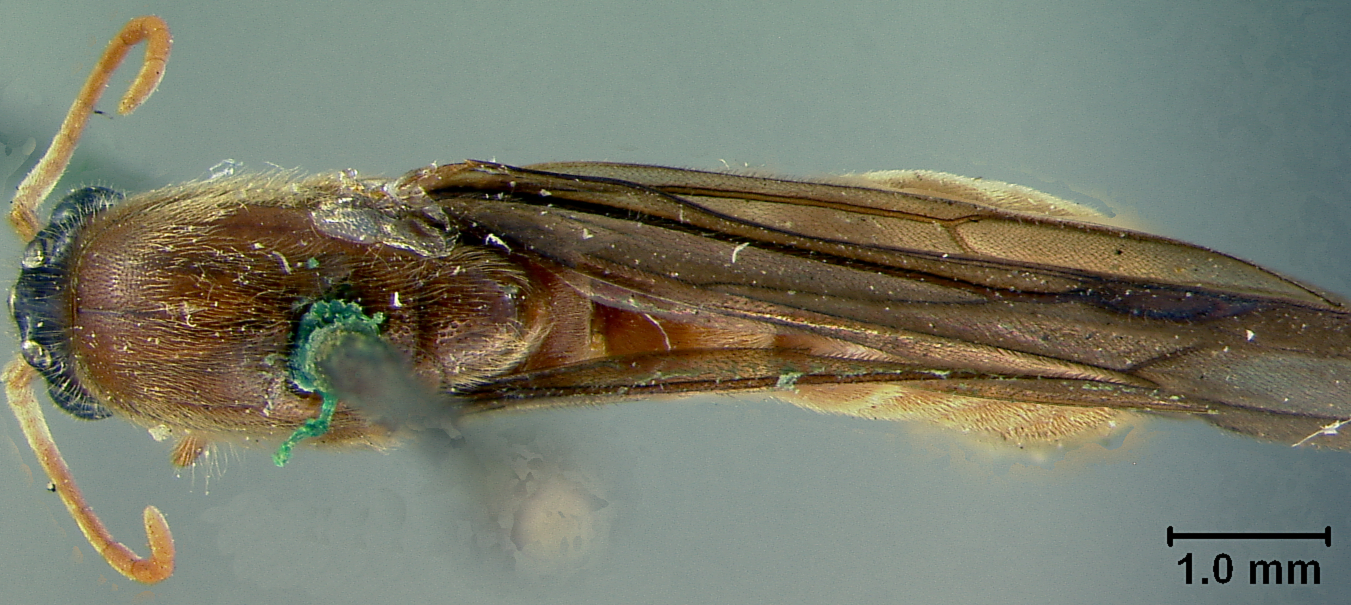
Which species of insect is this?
Eciton fuscipennis
